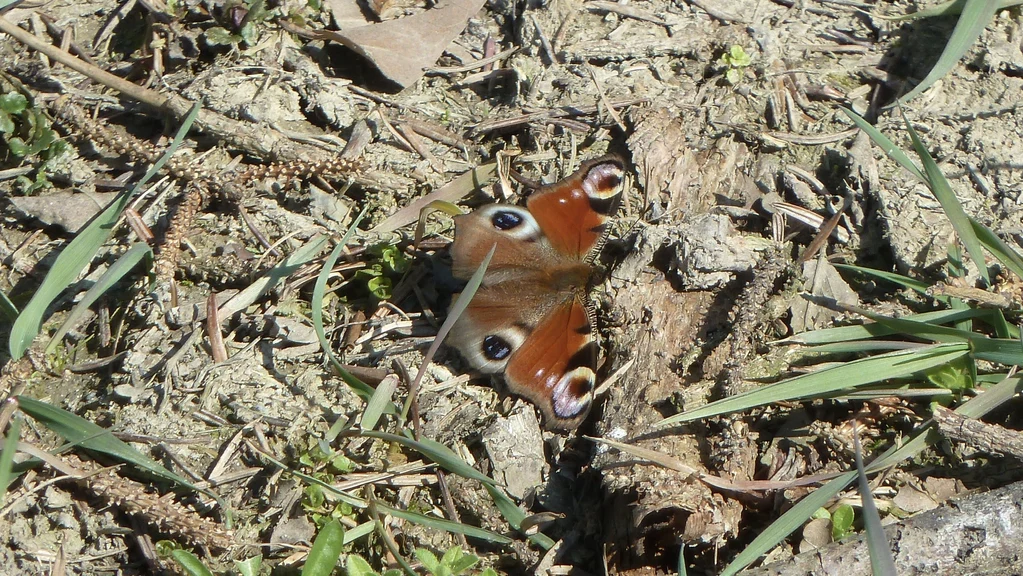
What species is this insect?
Aglais io
